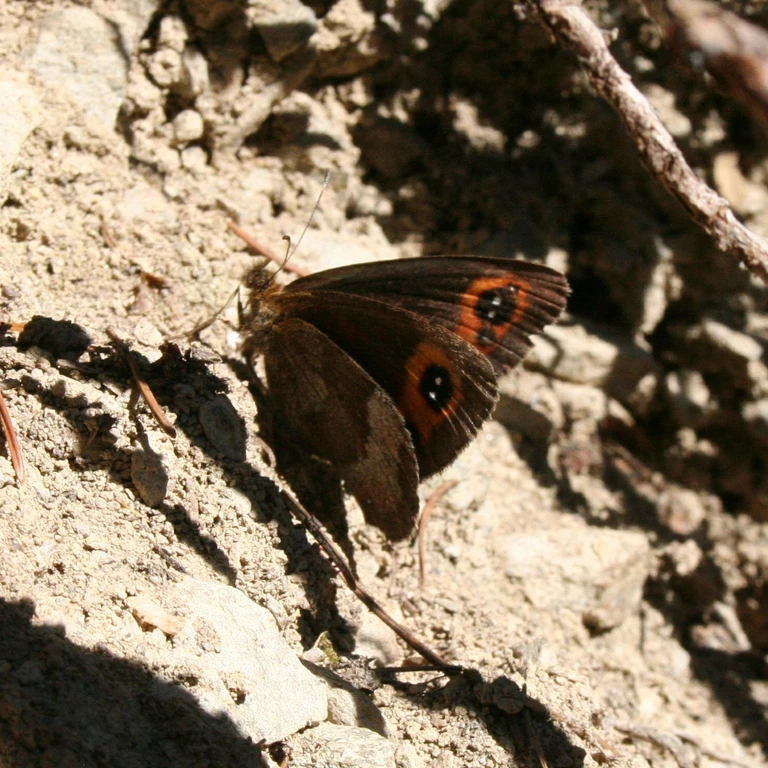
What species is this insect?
Erebia aethiops
